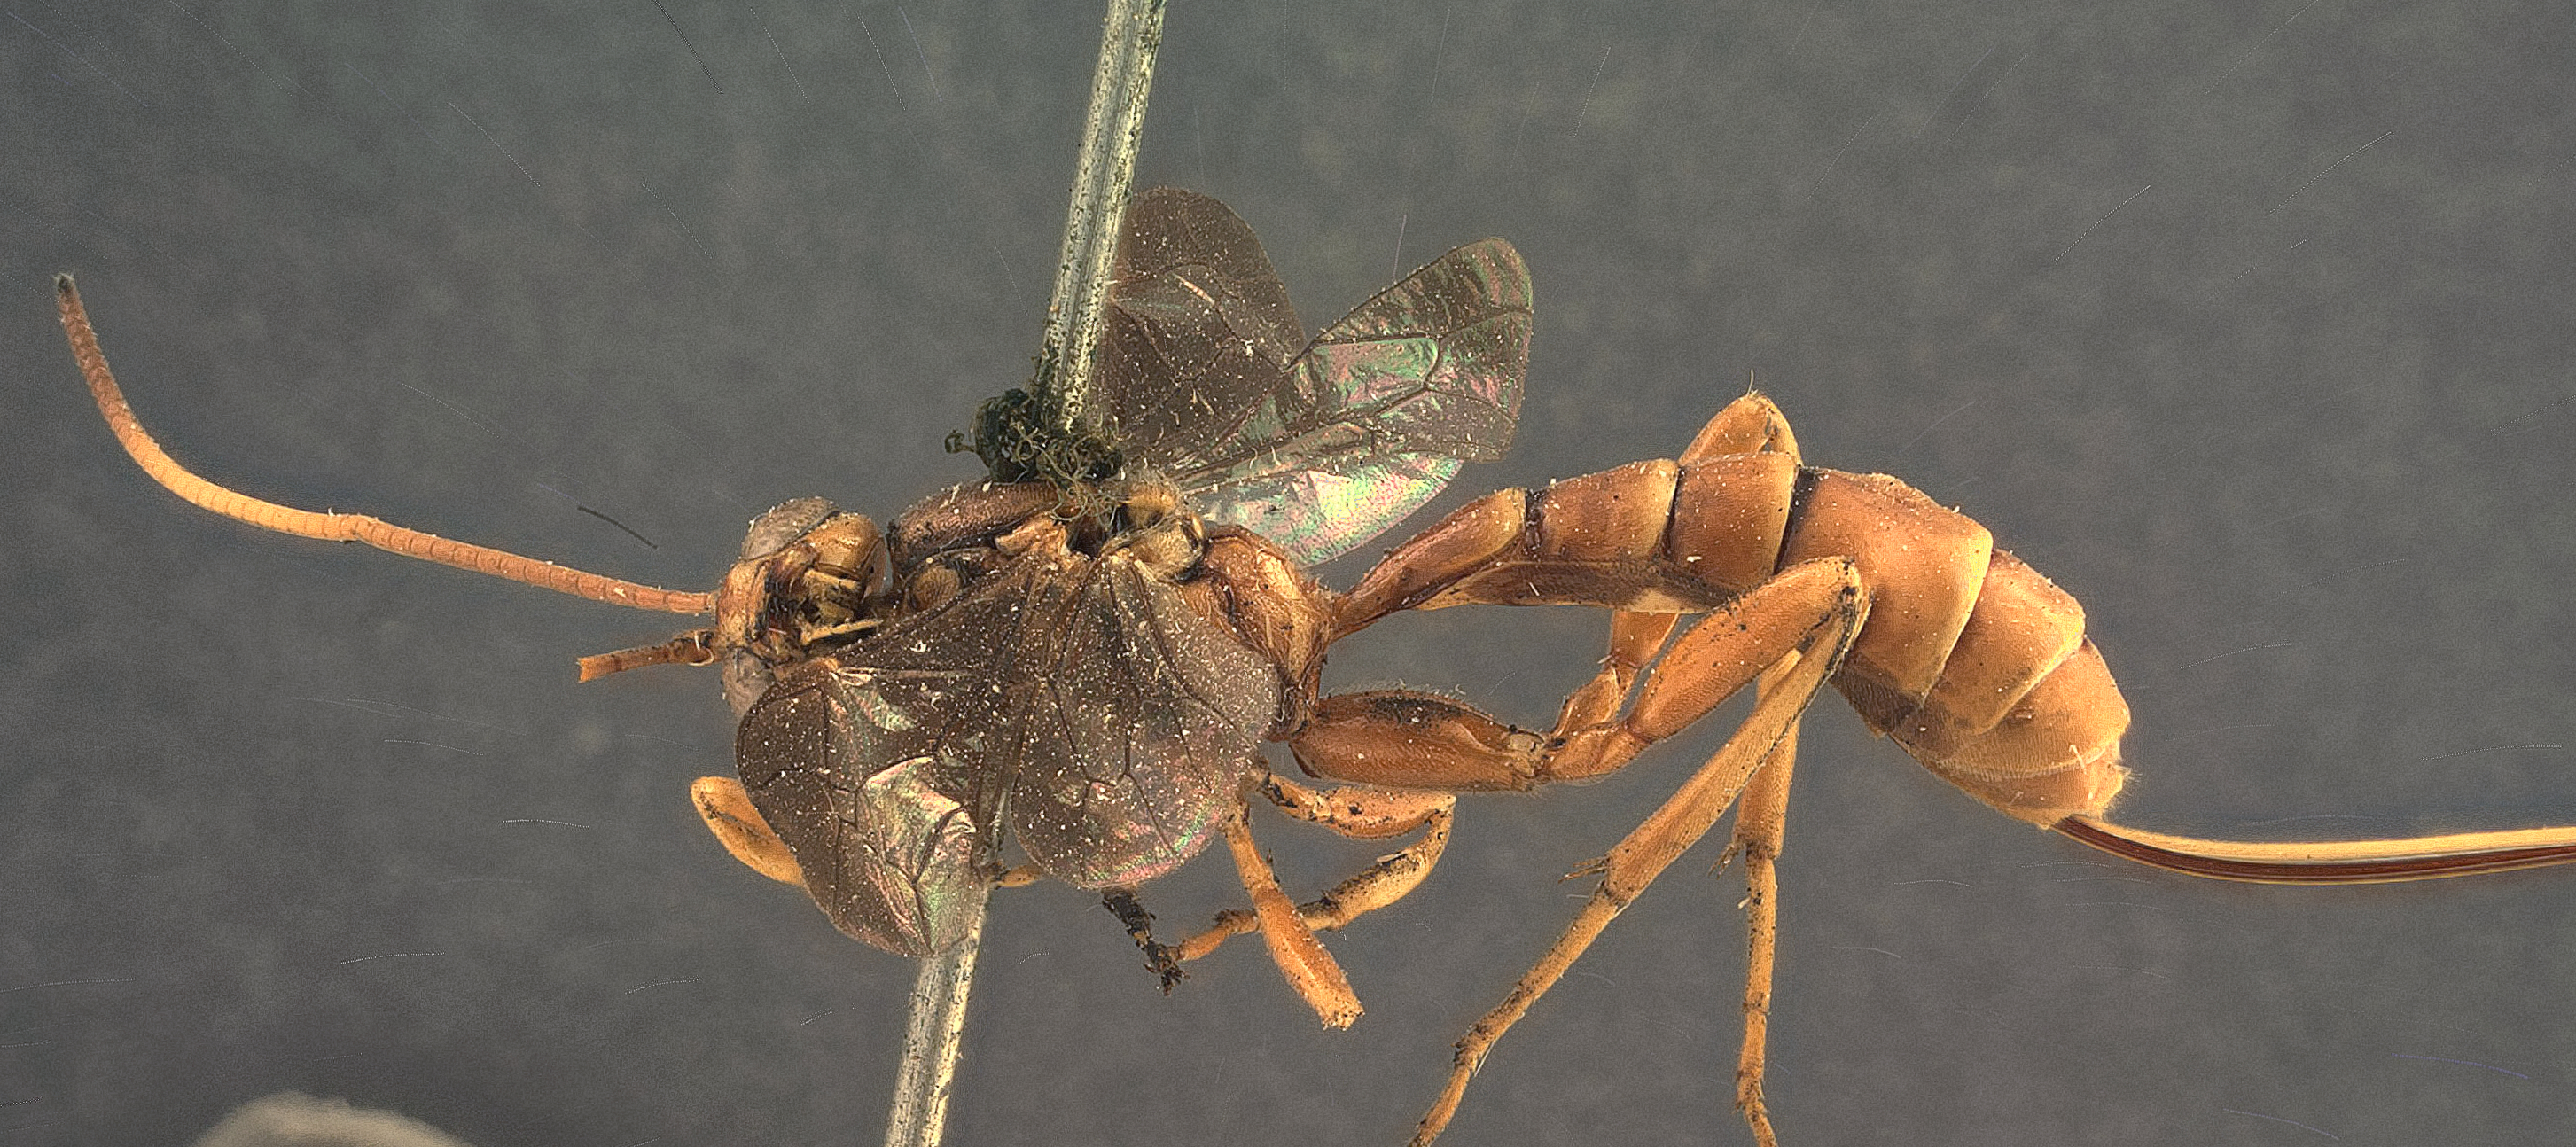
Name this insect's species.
Labena confusa
